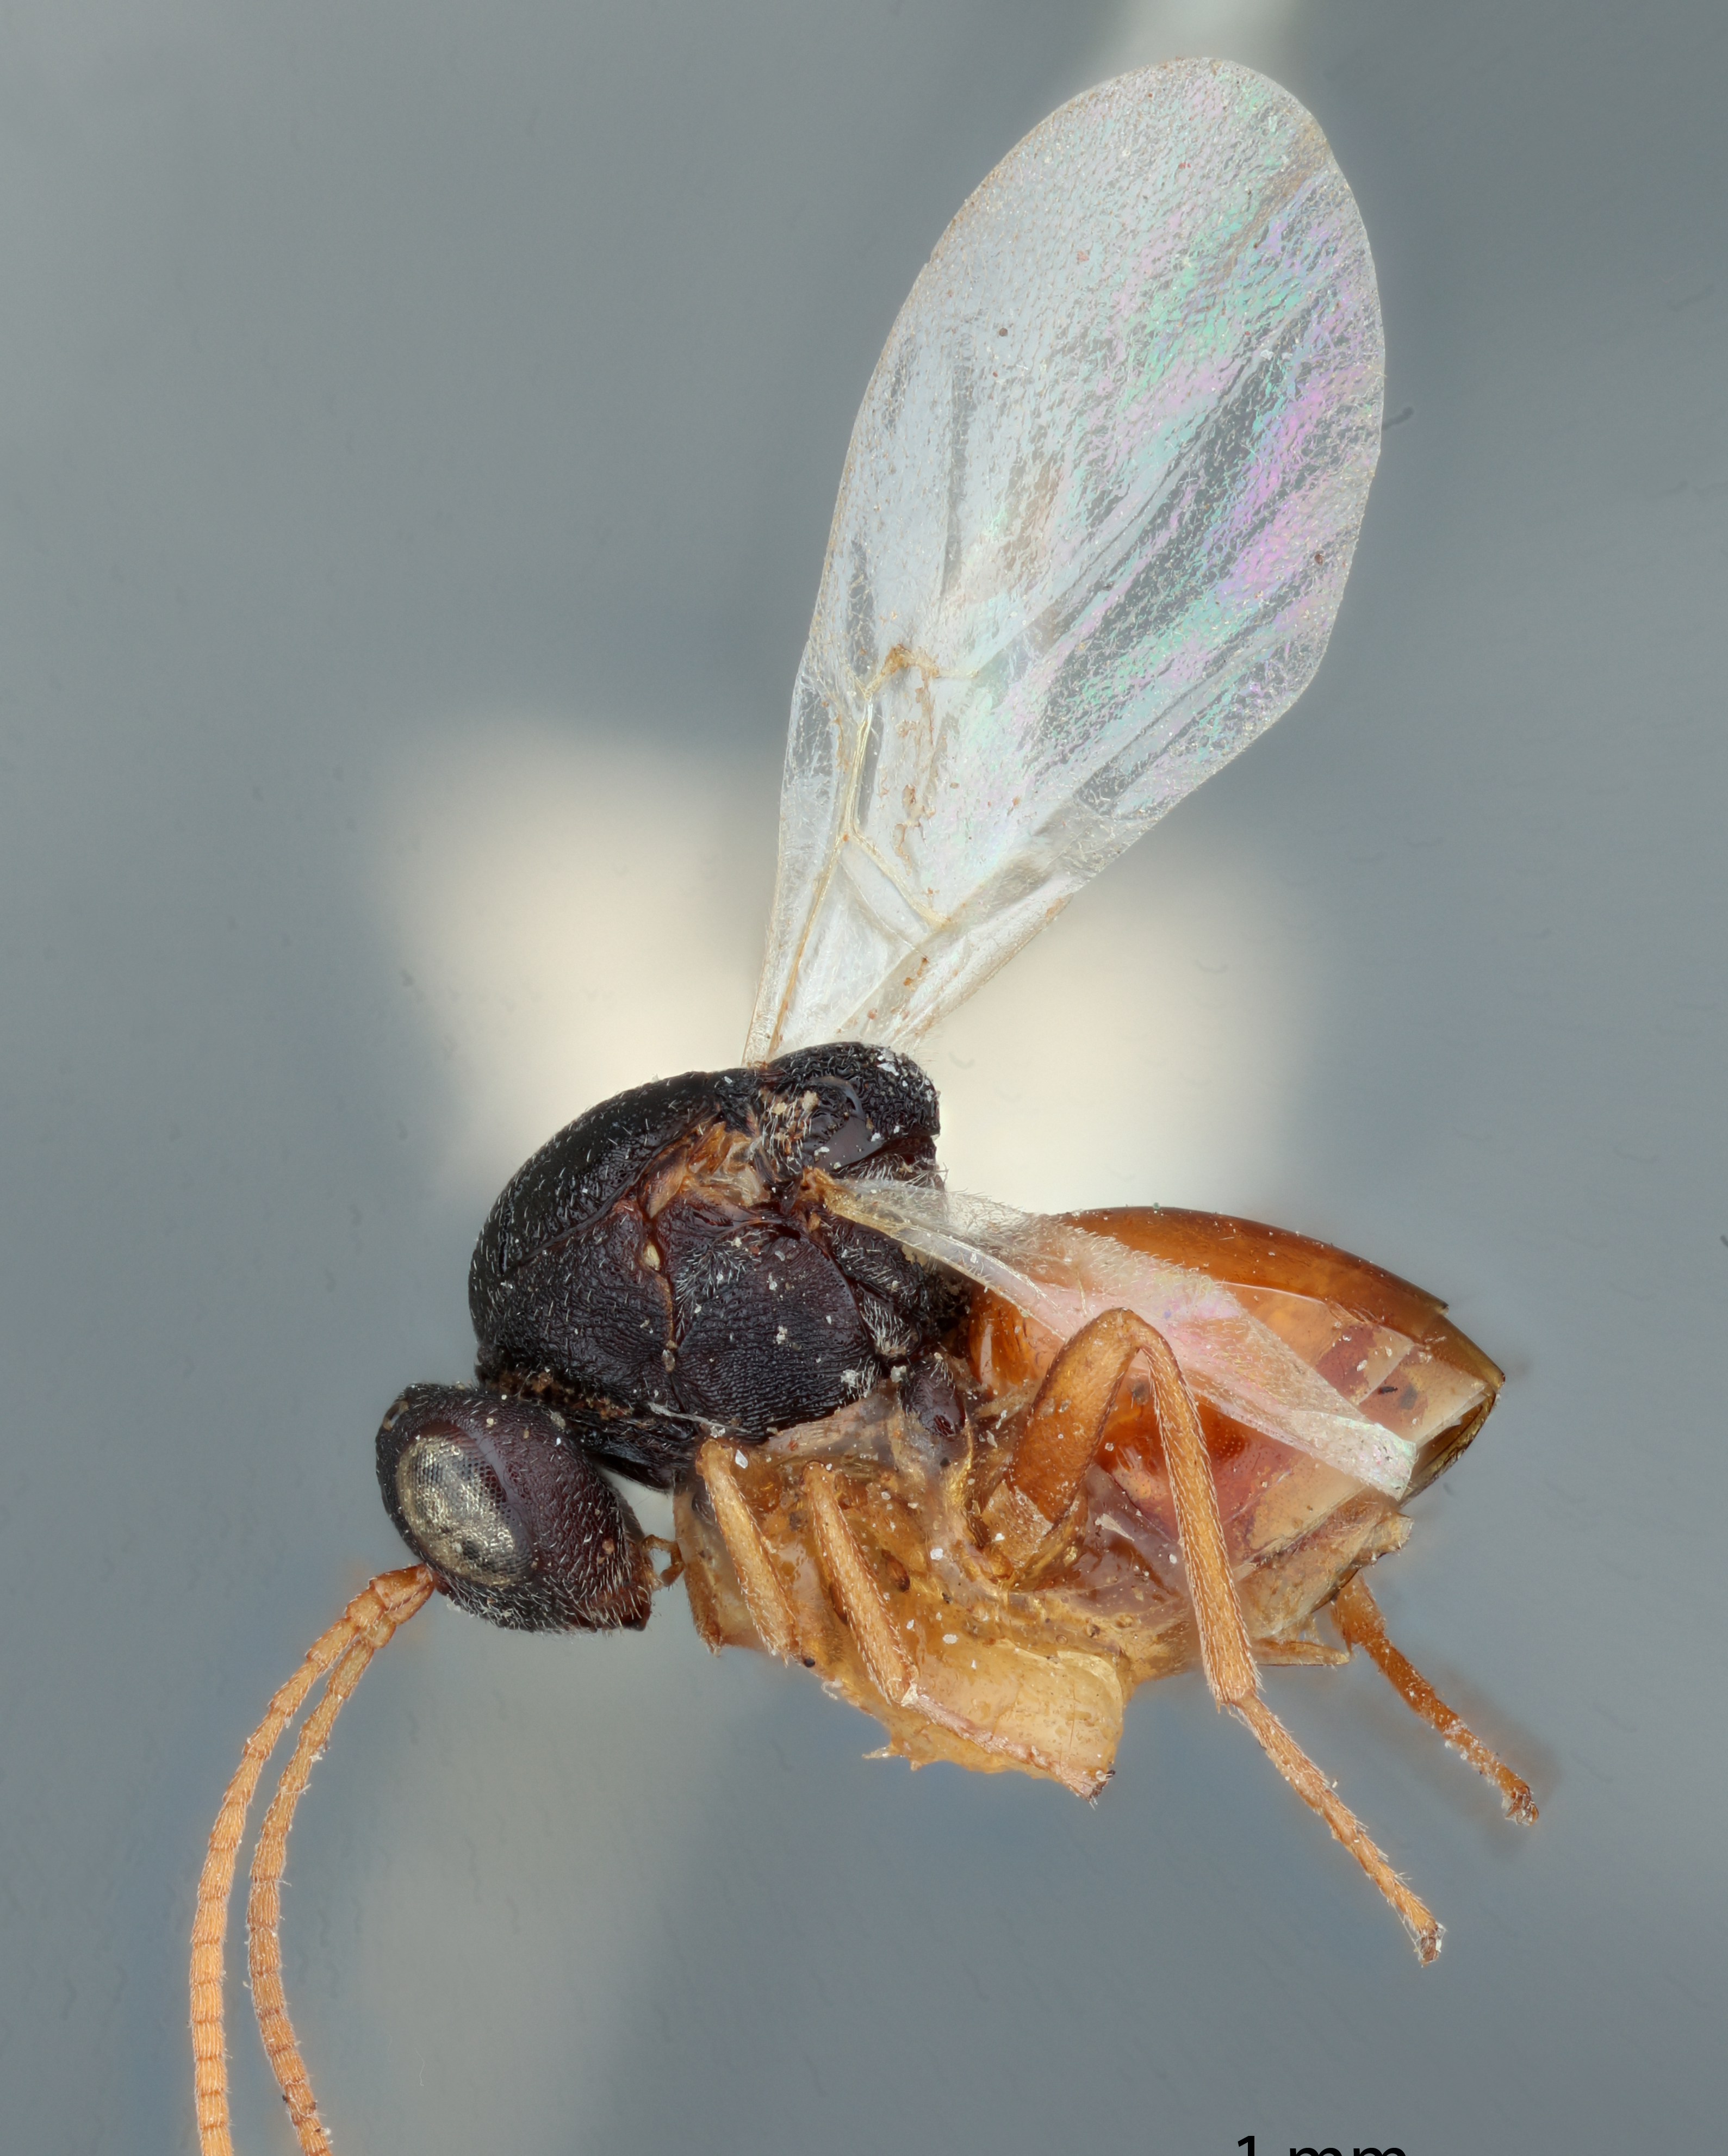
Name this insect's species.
Cynips quercus
